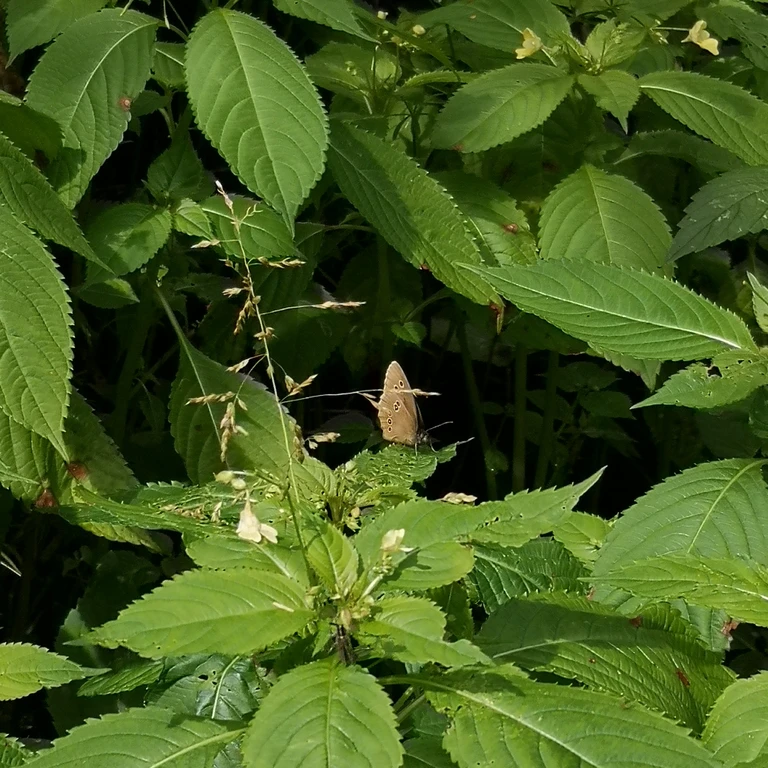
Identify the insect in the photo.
Aphantopus hyperantus
